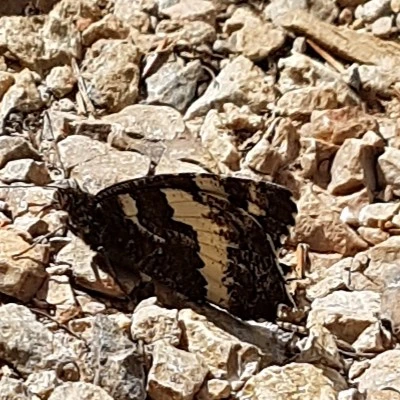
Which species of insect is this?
Brintesia circe
